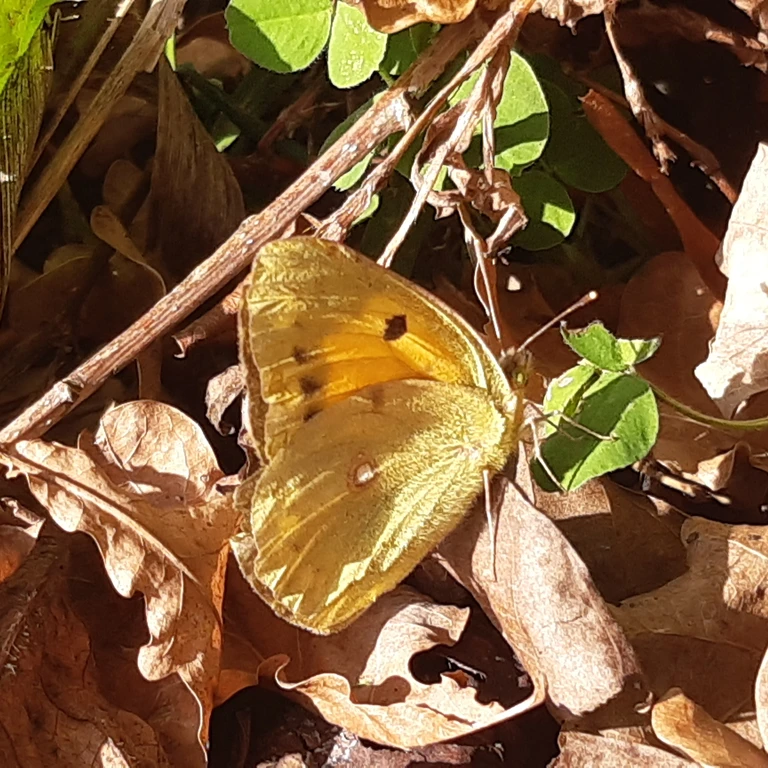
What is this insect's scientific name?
Colias croceus
